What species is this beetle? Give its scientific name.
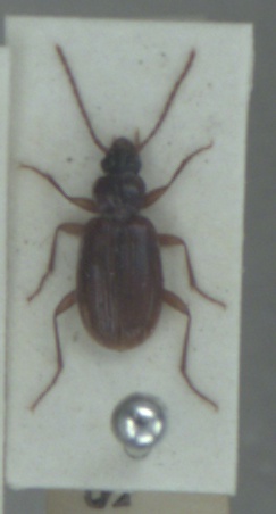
Trechus rubens
